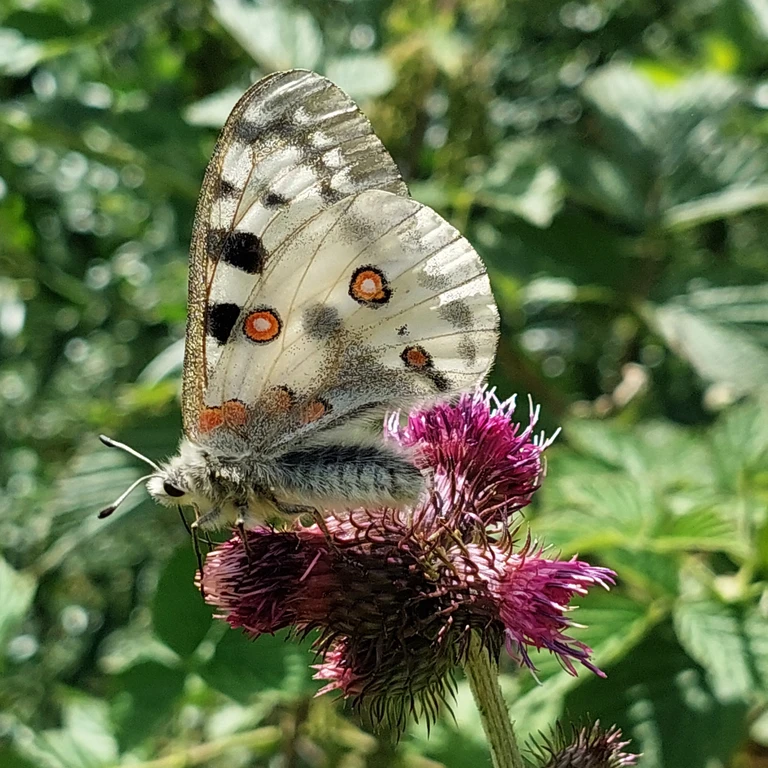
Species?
Parnassius apollo
